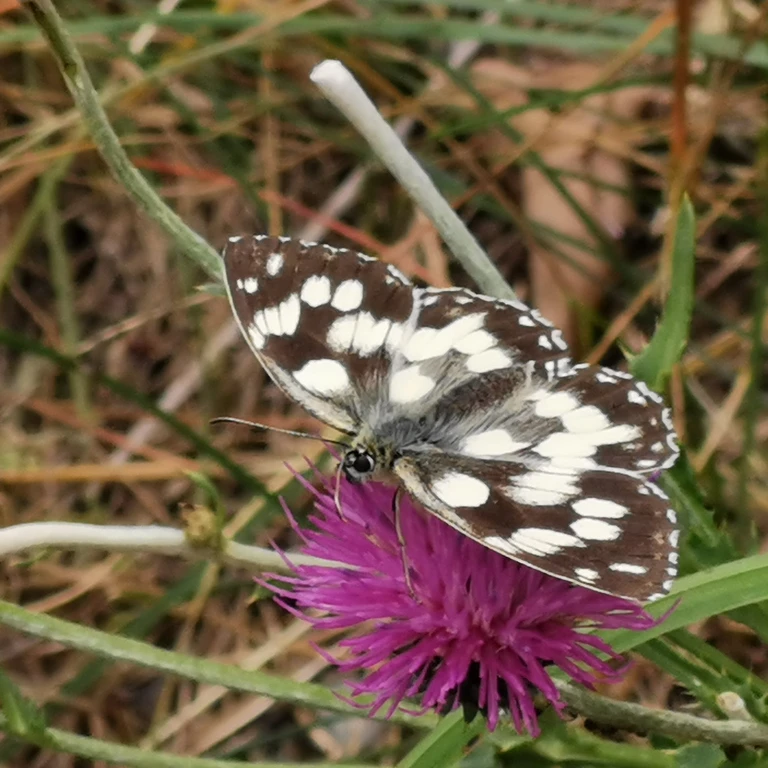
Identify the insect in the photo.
Melanargia galathea
